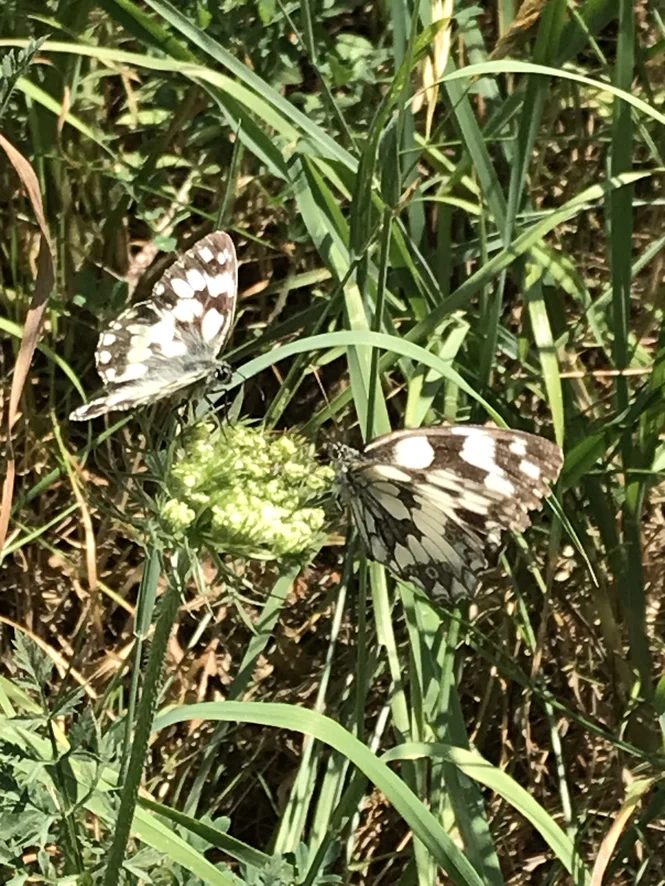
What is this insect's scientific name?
Melanargia galathea
